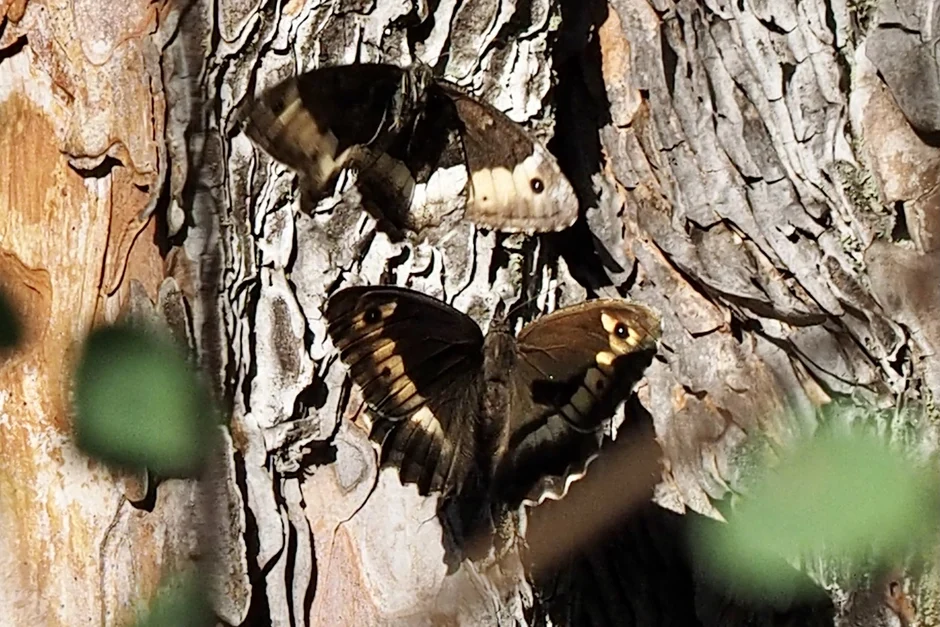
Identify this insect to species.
Hipparchia alcyone
